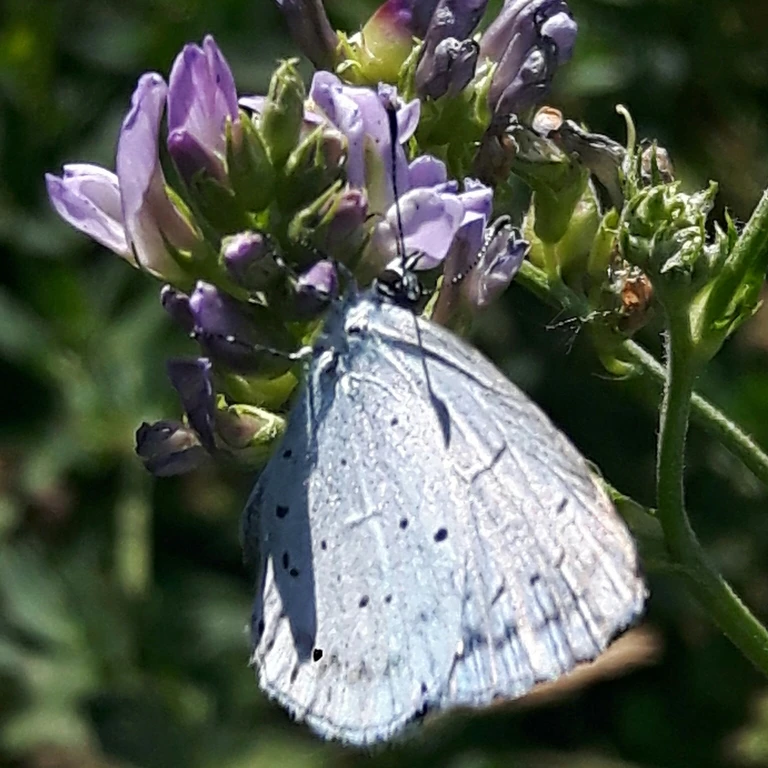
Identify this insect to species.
Celastrina argiolus
